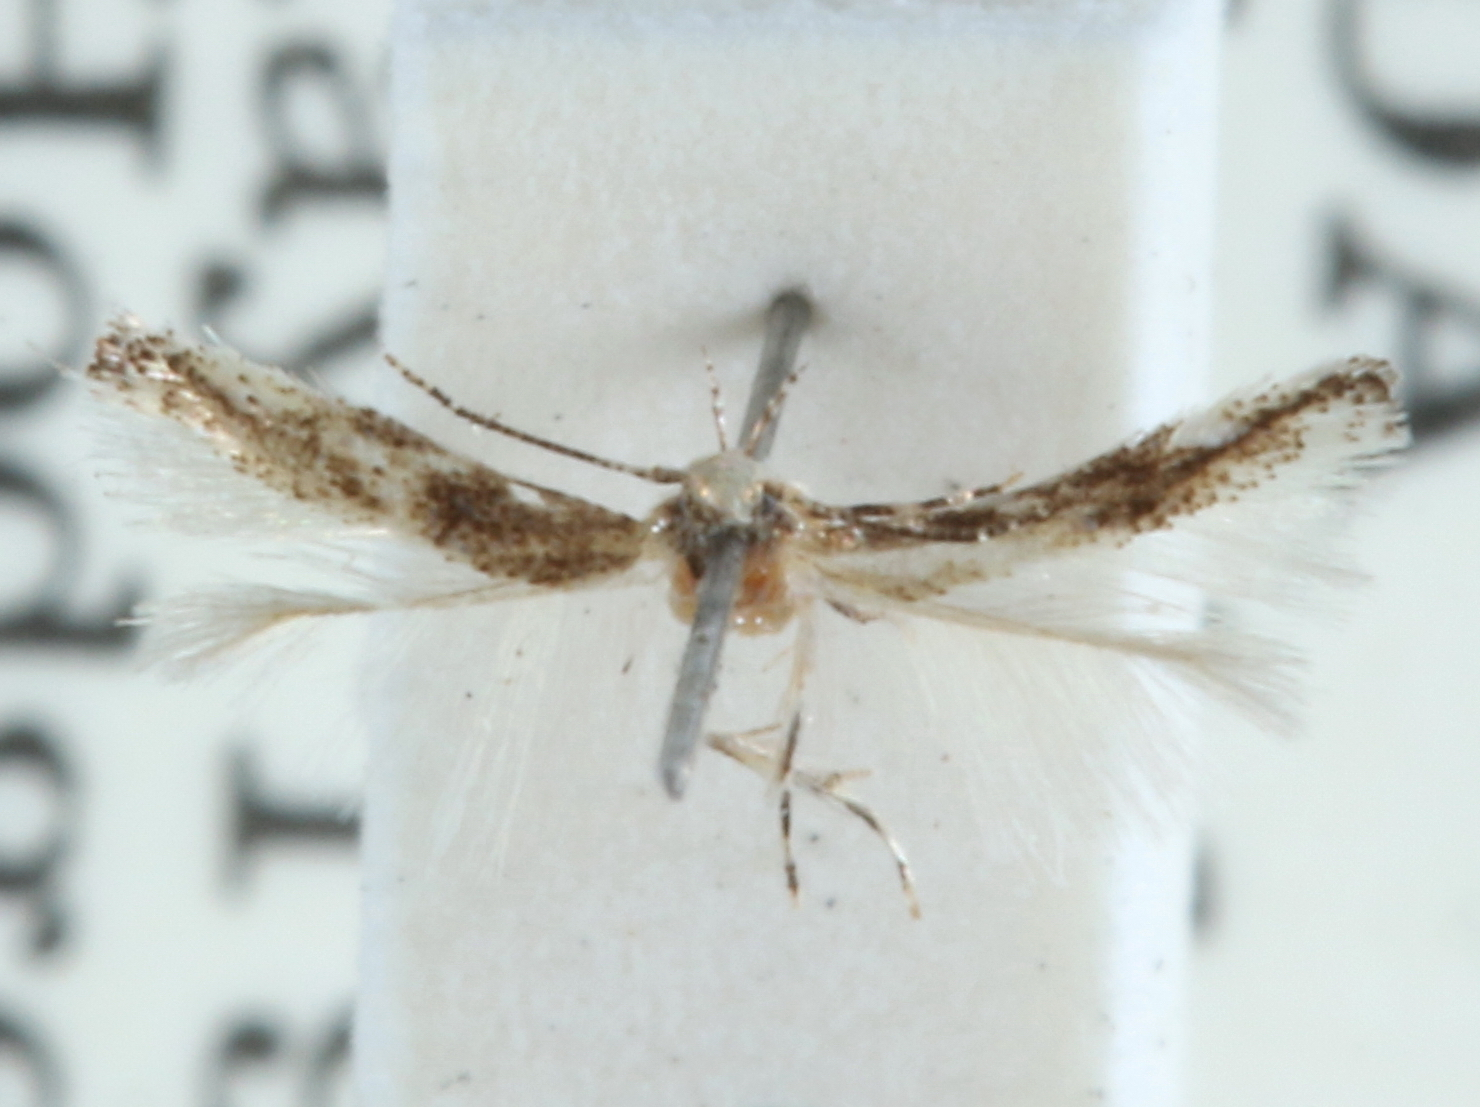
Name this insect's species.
Melanocinclis gnoma
